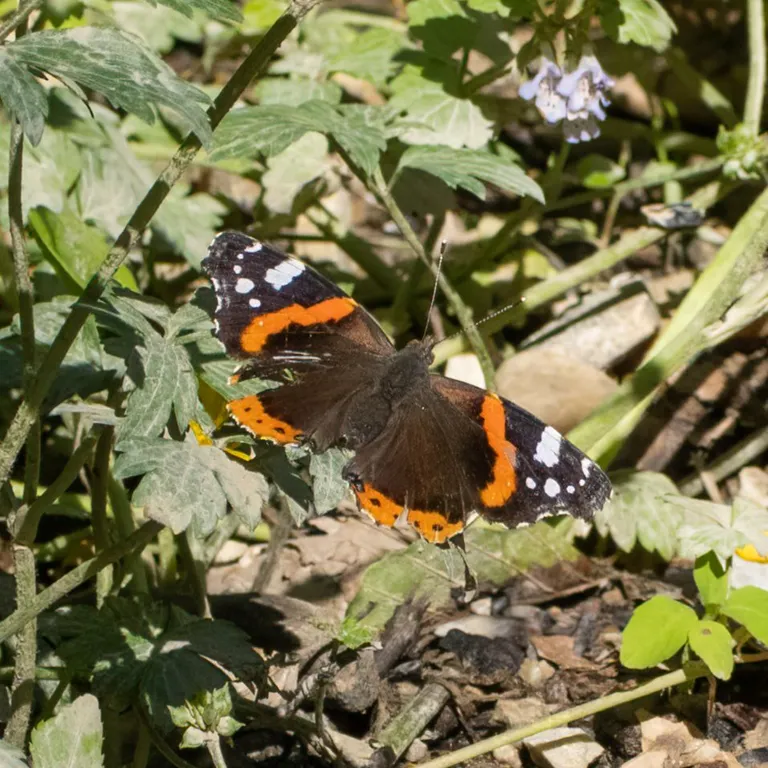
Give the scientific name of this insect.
Vanessa atalanta
